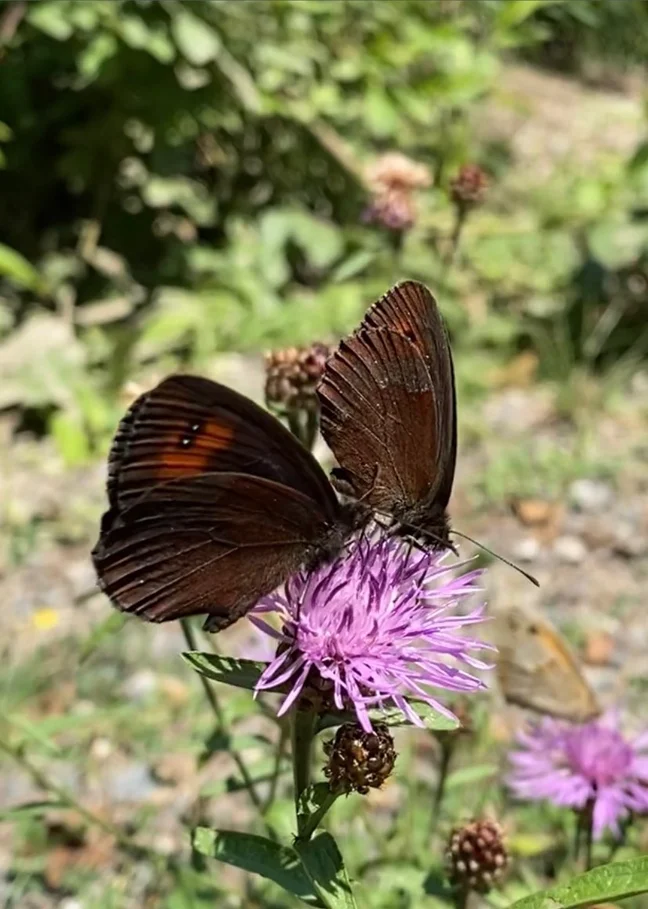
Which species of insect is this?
Erebia aethiops
